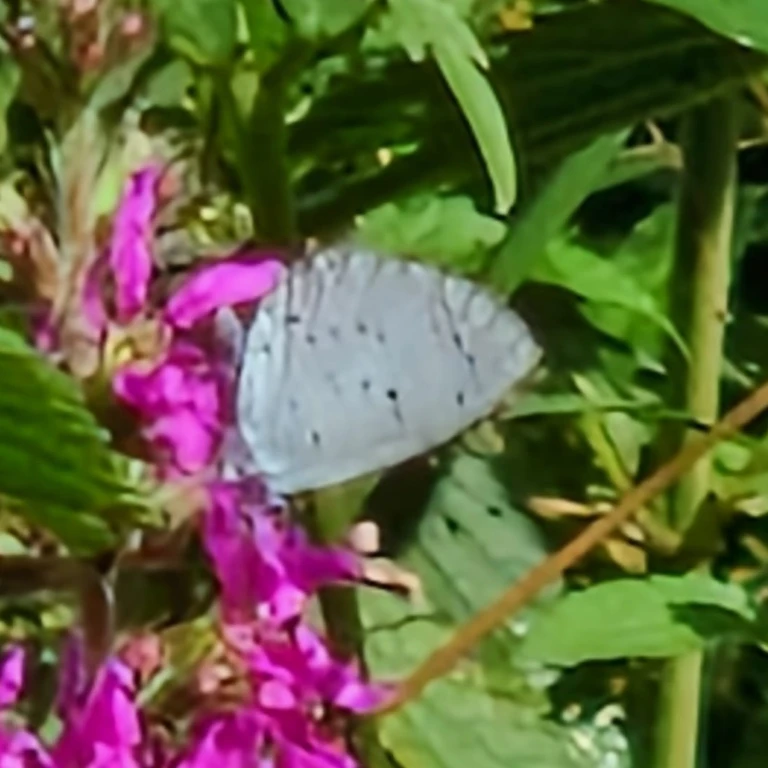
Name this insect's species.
Celastrina argiolus
